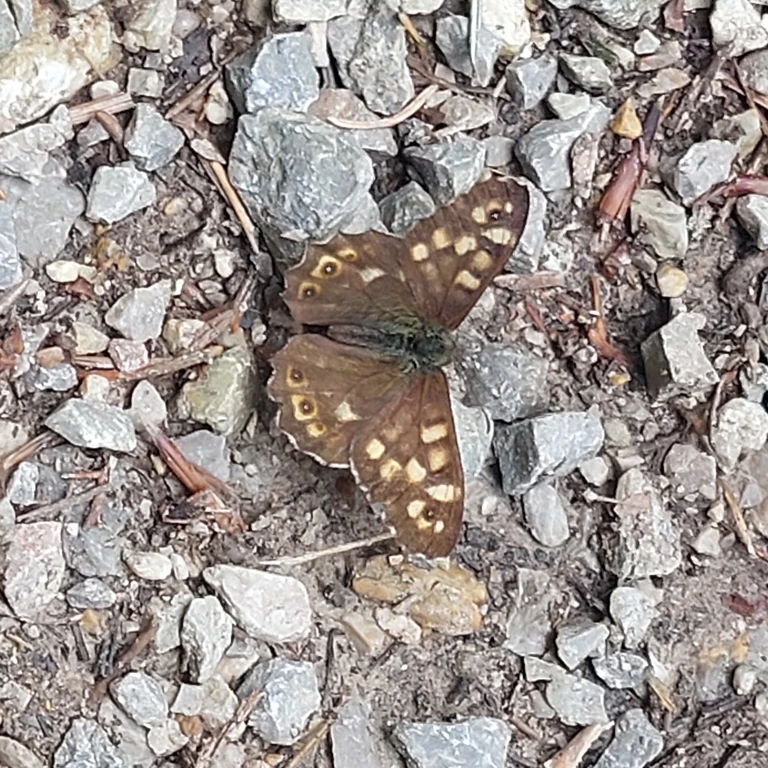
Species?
Pararge aegeria
